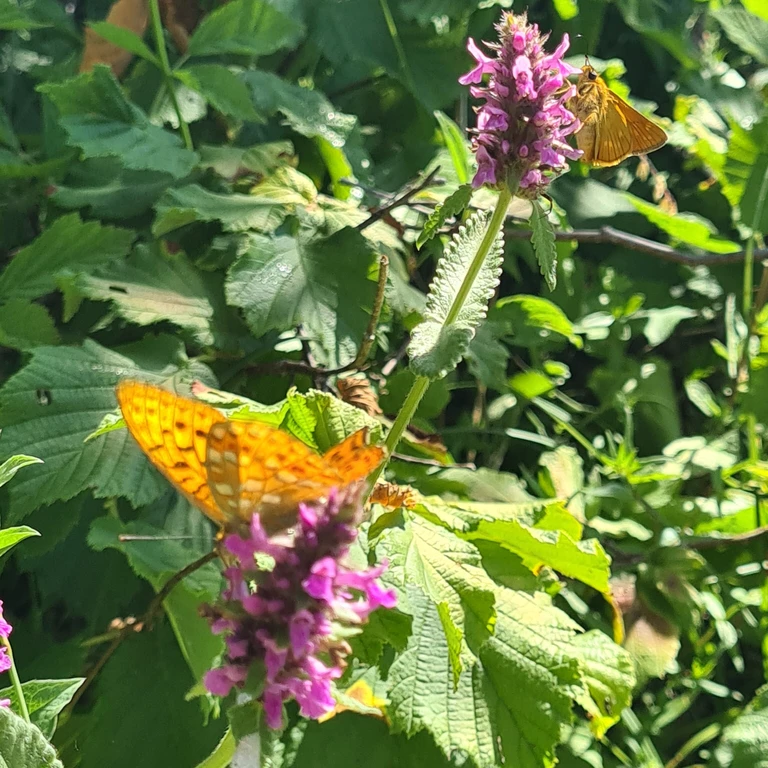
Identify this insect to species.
Fabriciana adippe
